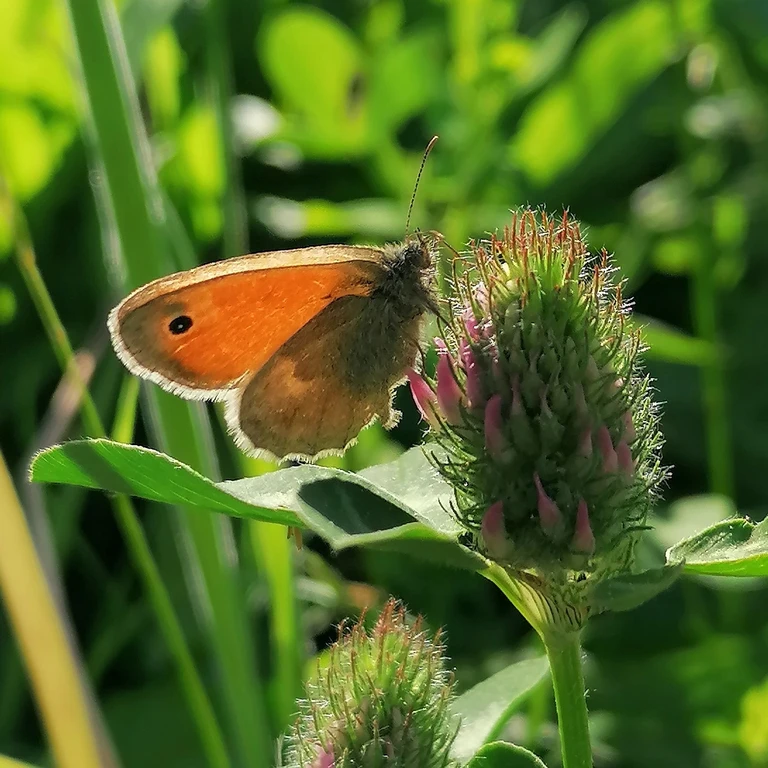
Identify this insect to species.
Coenonympha pamphilus
